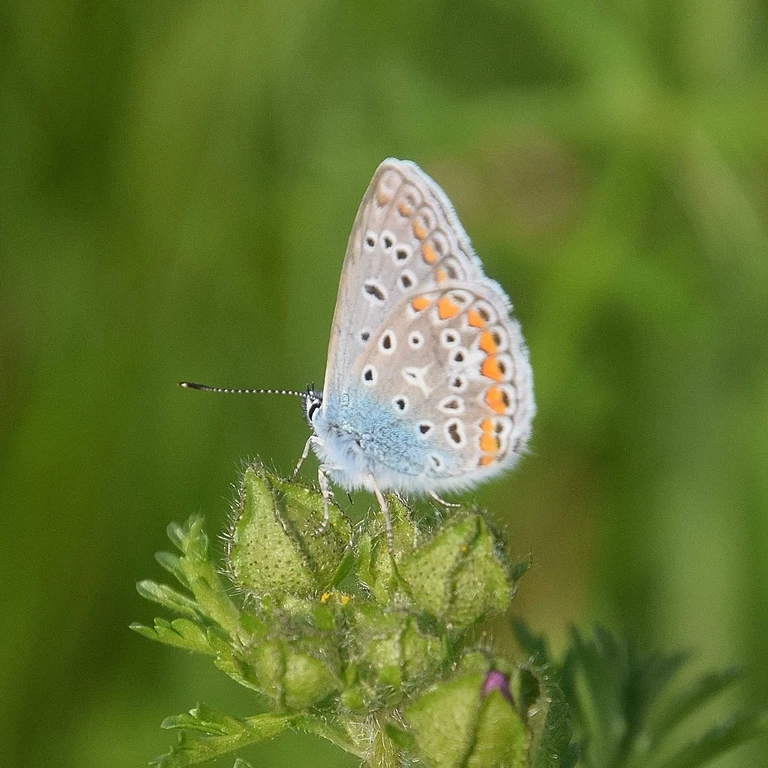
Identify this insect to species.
Polyommatus icarus
